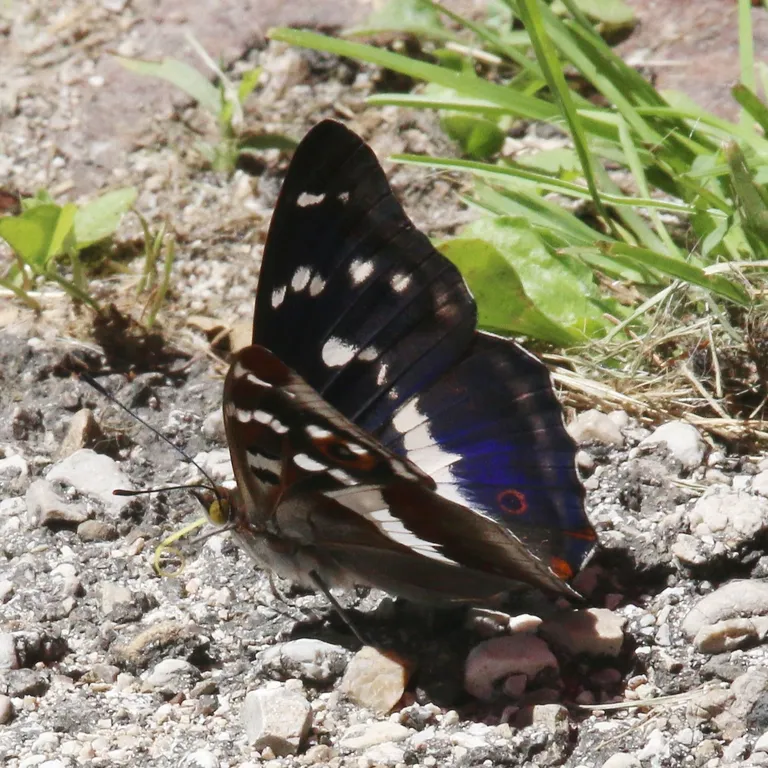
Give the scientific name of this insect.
Apatura iris
